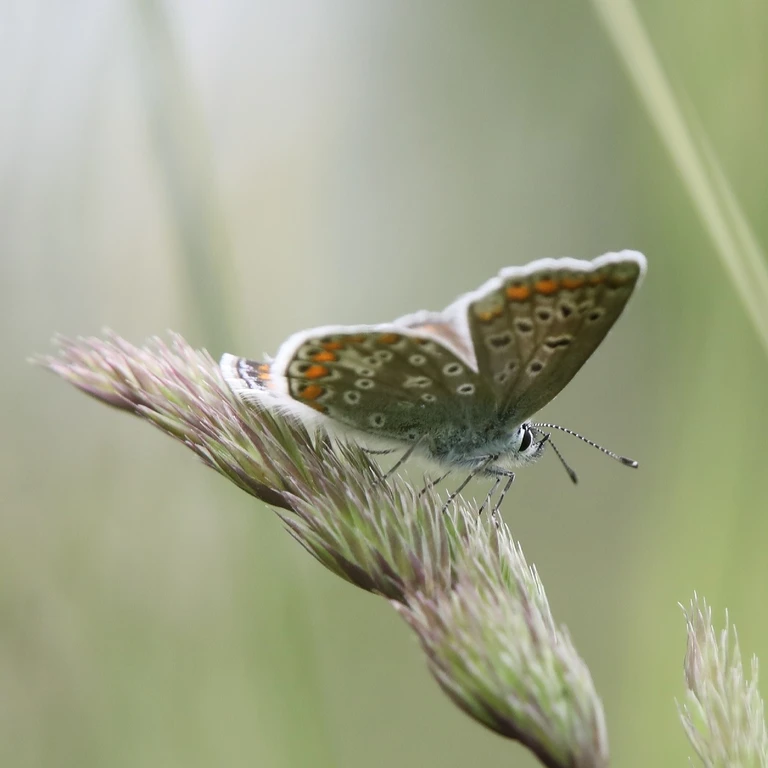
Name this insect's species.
Polyommatus icarus
